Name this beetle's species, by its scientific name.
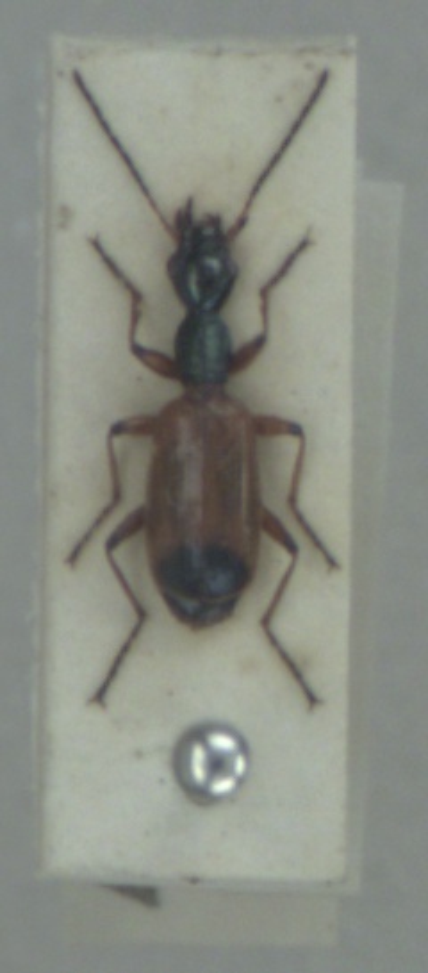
Odacantha melanura
